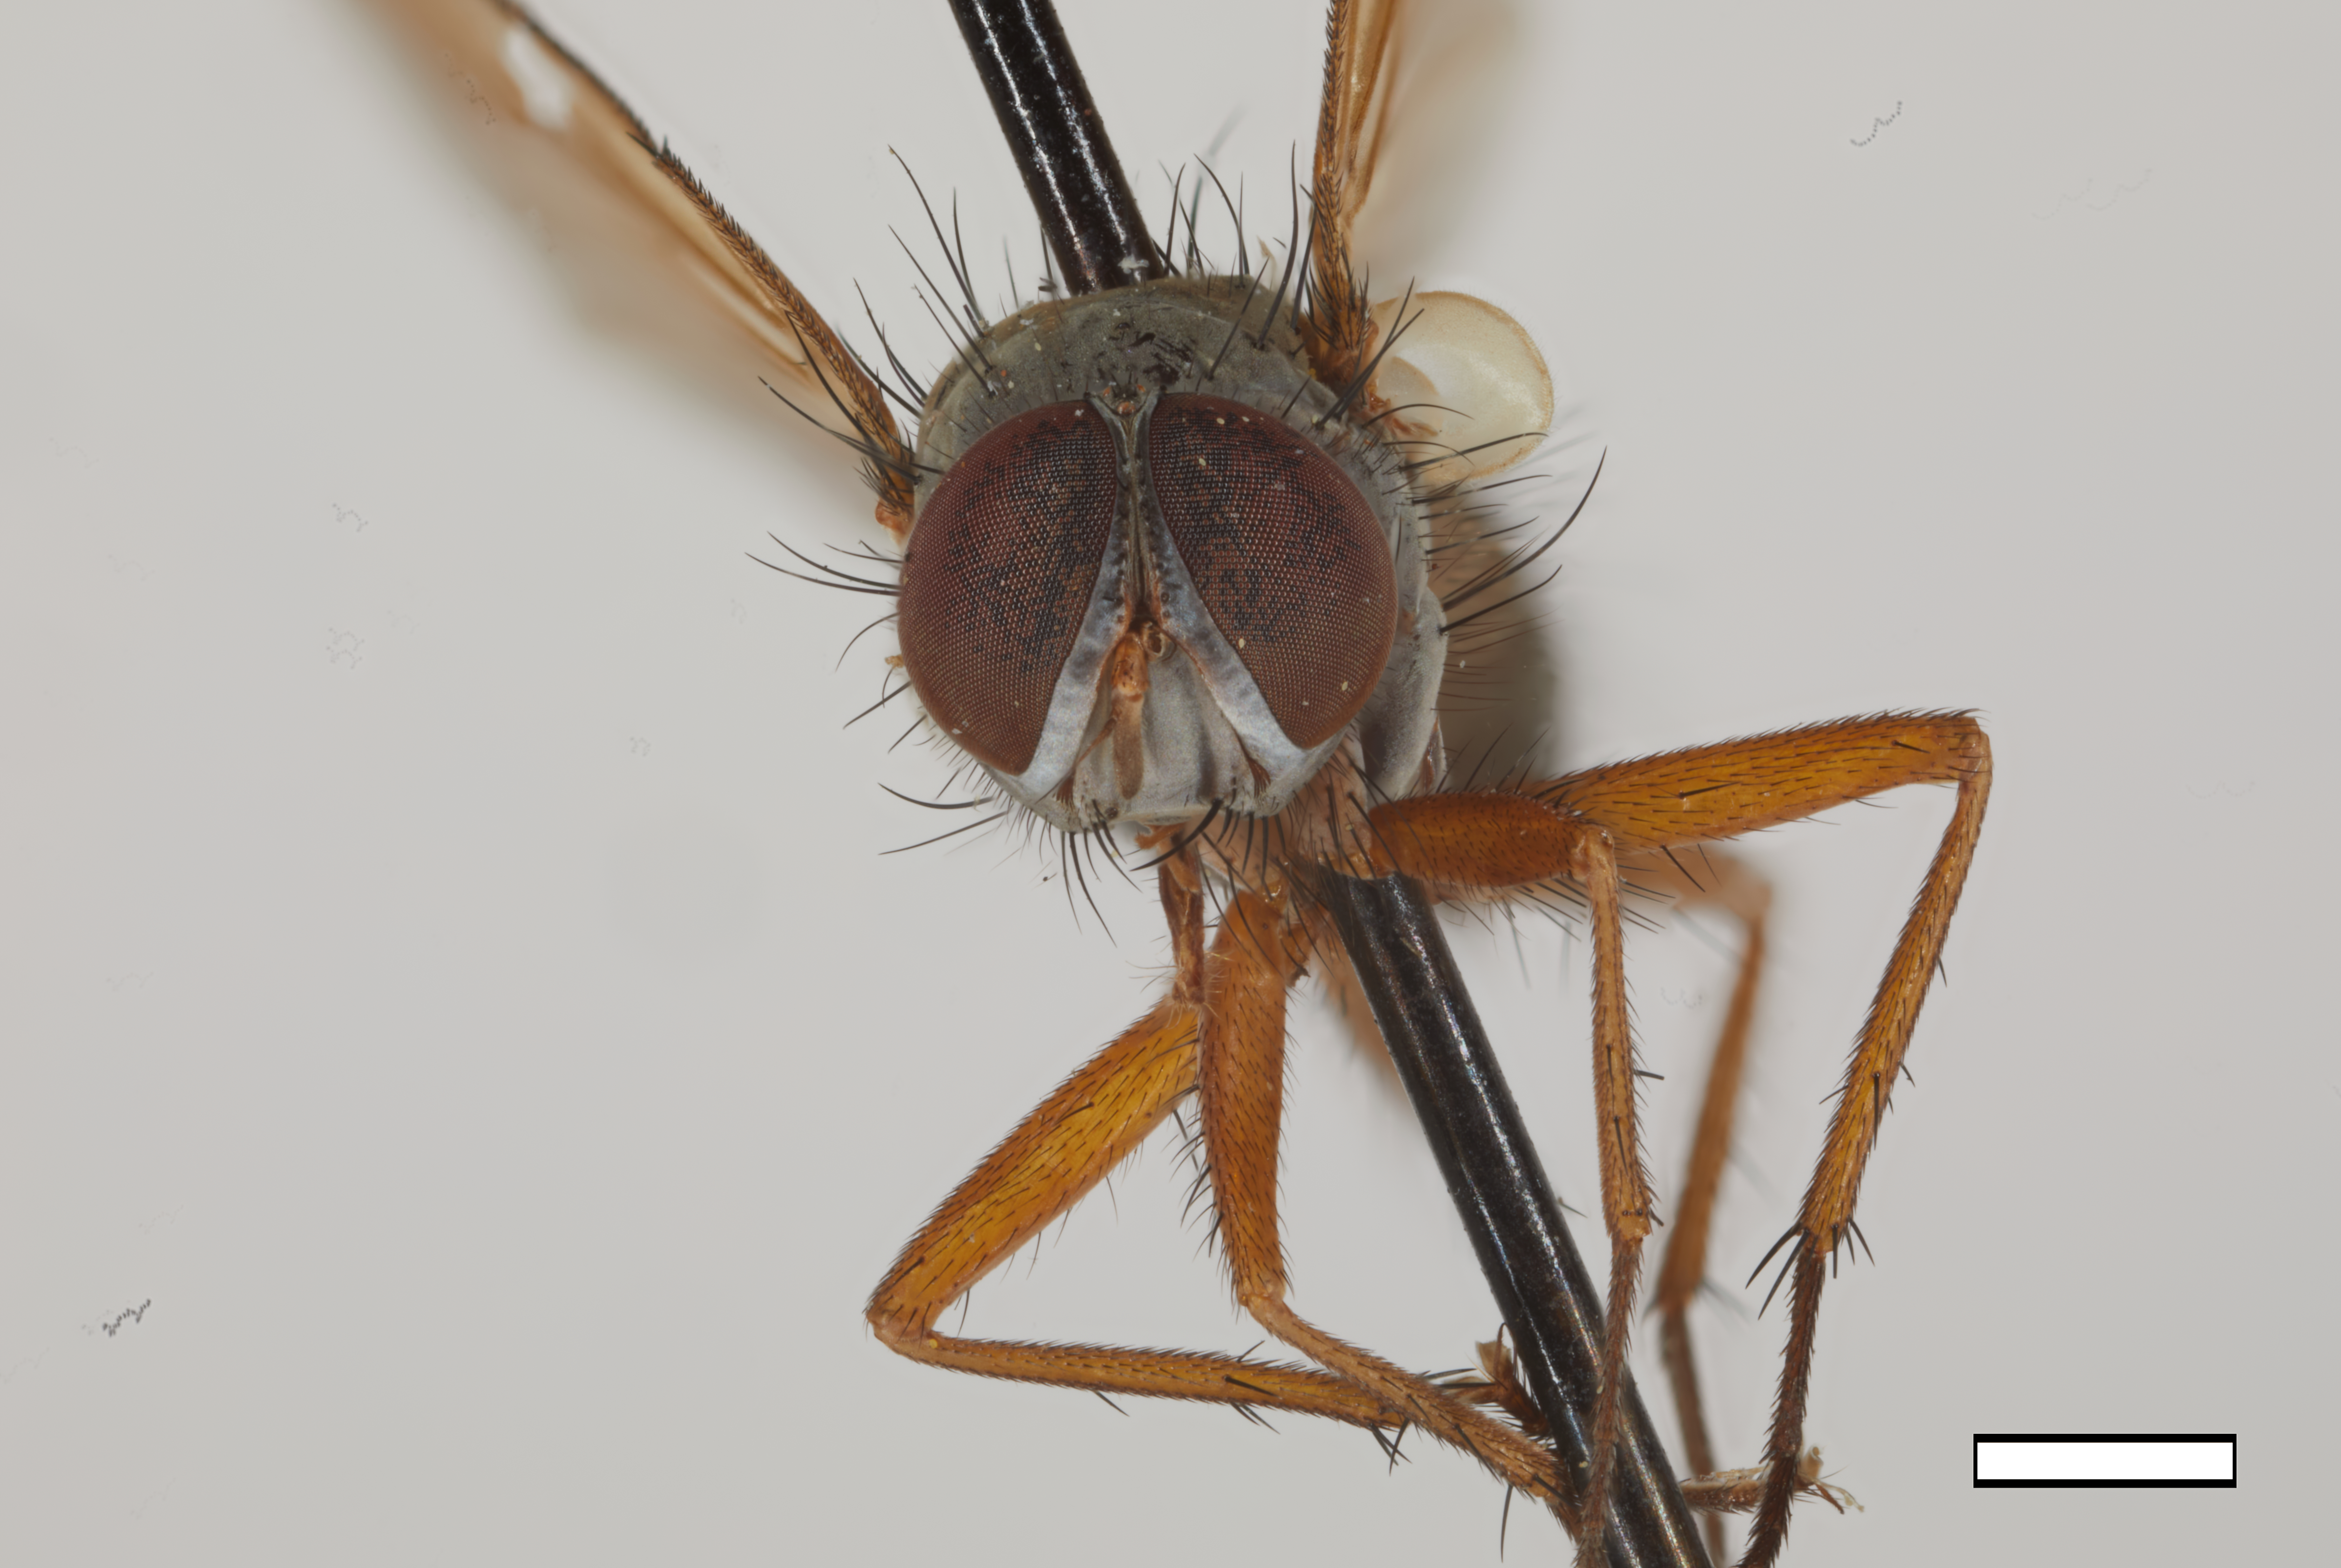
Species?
Opelousia flavescens
